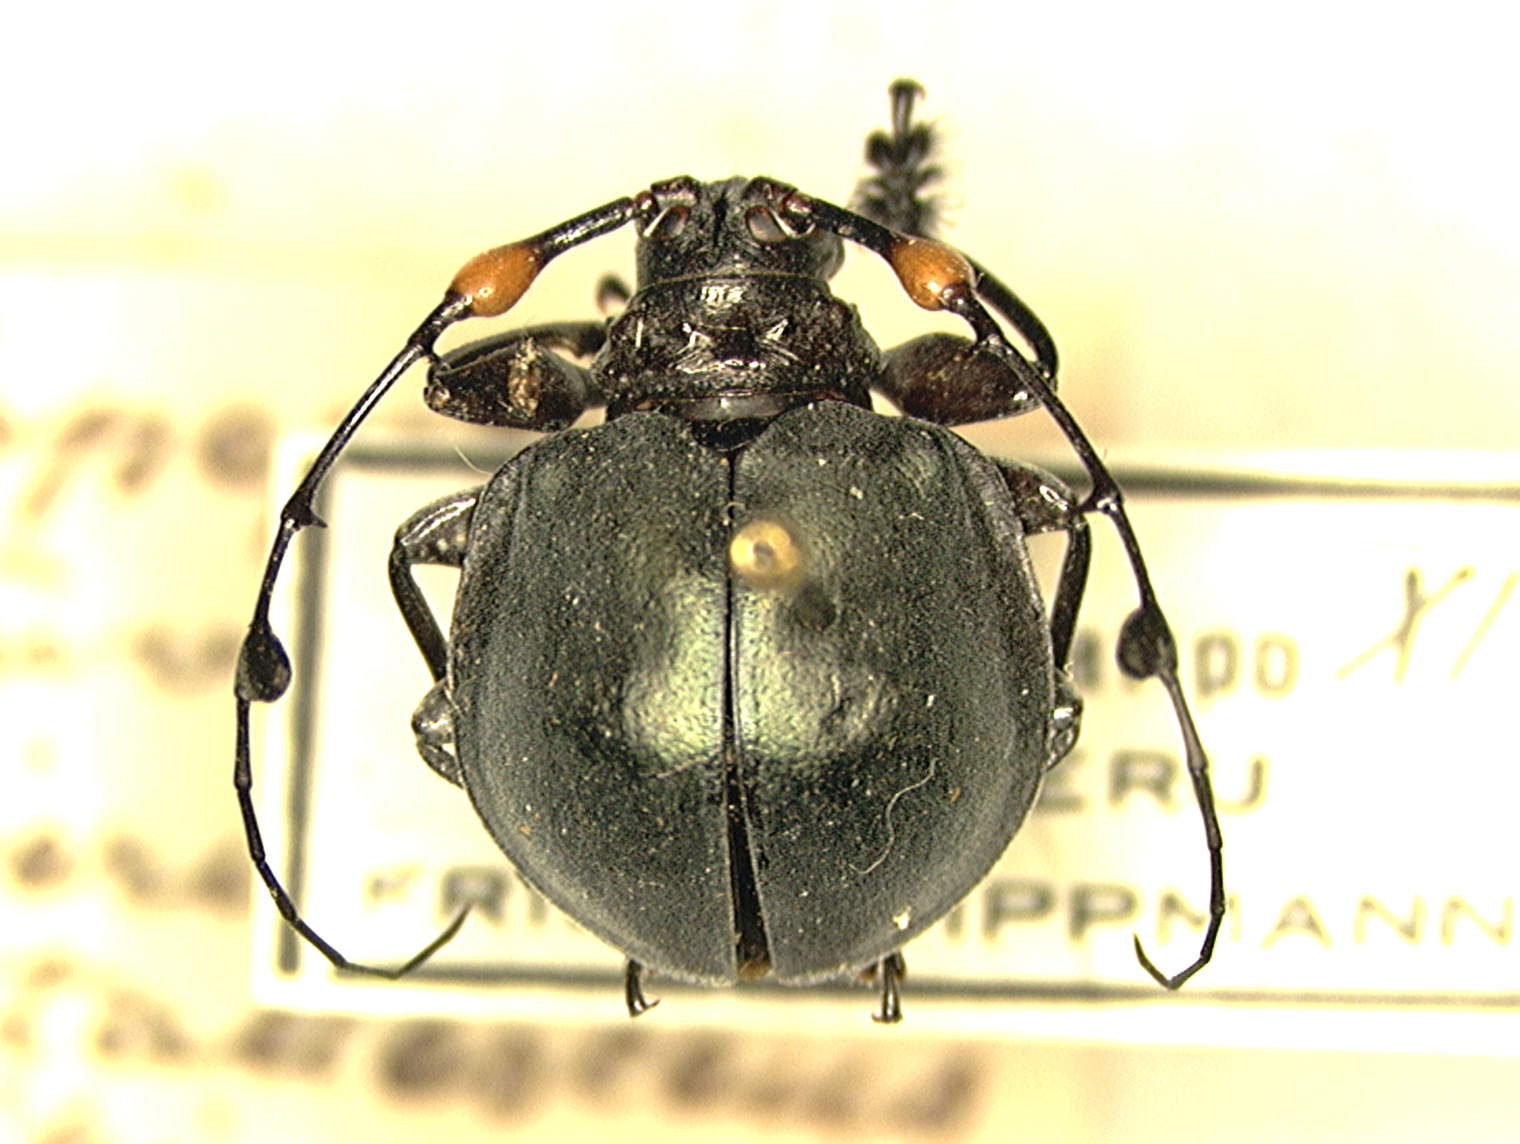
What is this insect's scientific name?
Cyclopeplus peruvianus
